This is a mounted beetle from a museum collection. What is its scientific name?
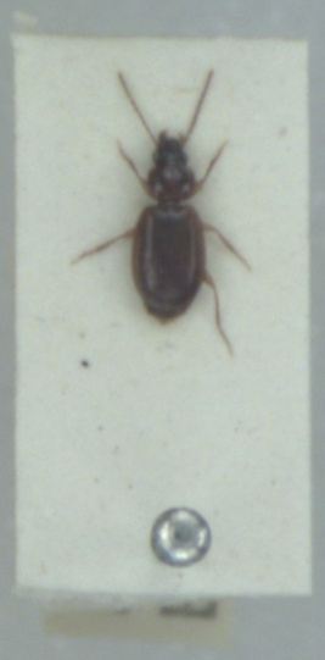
Trechus obtusus
